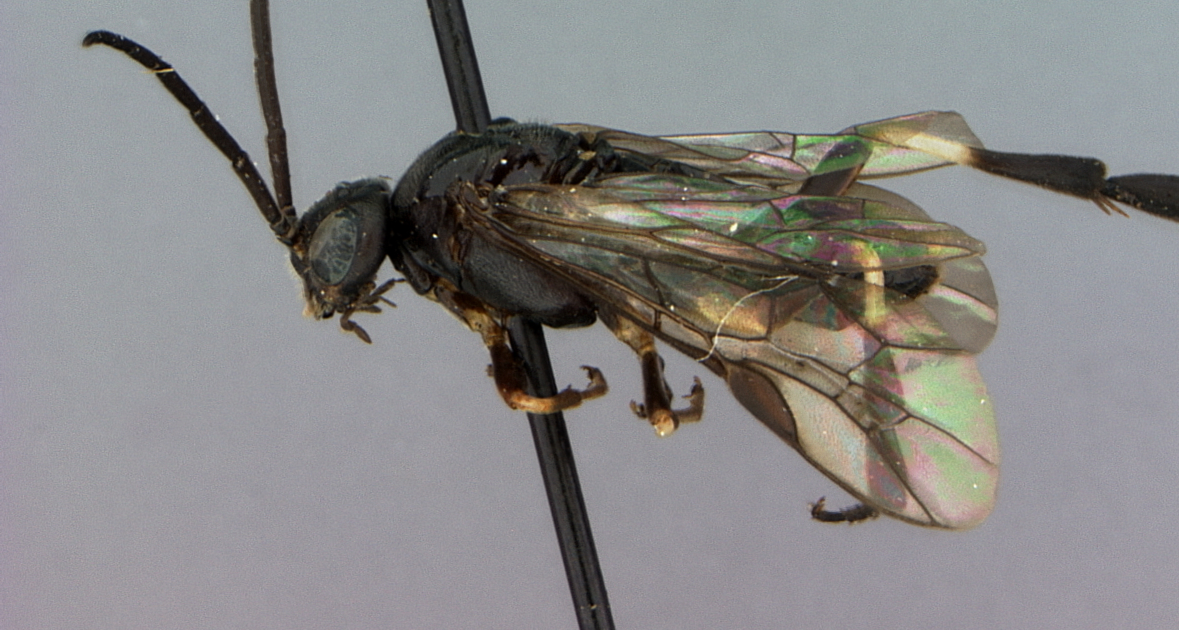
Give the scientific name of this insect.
Croesus curvarius
